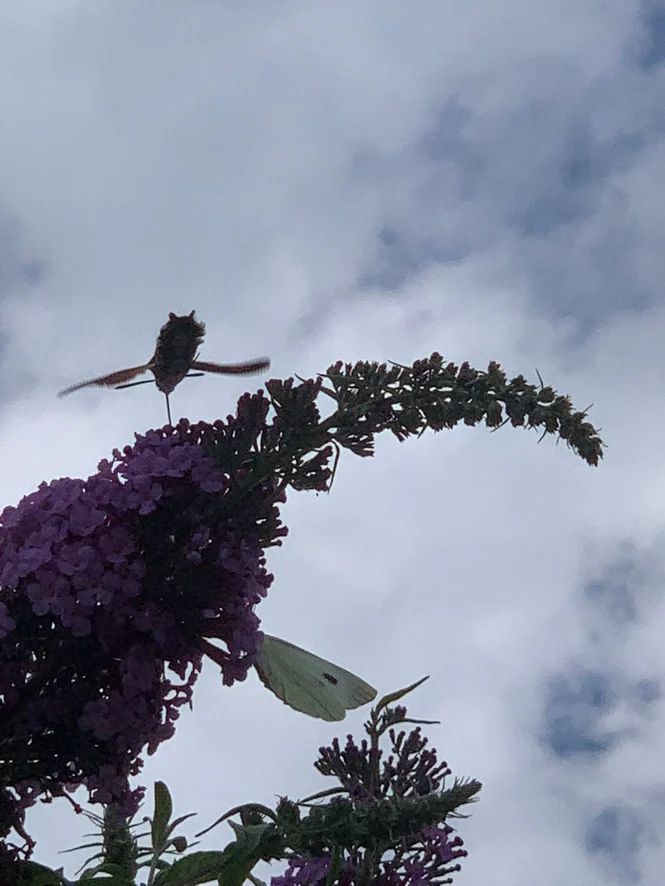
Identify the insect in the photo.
Macroglossum stellatarum
